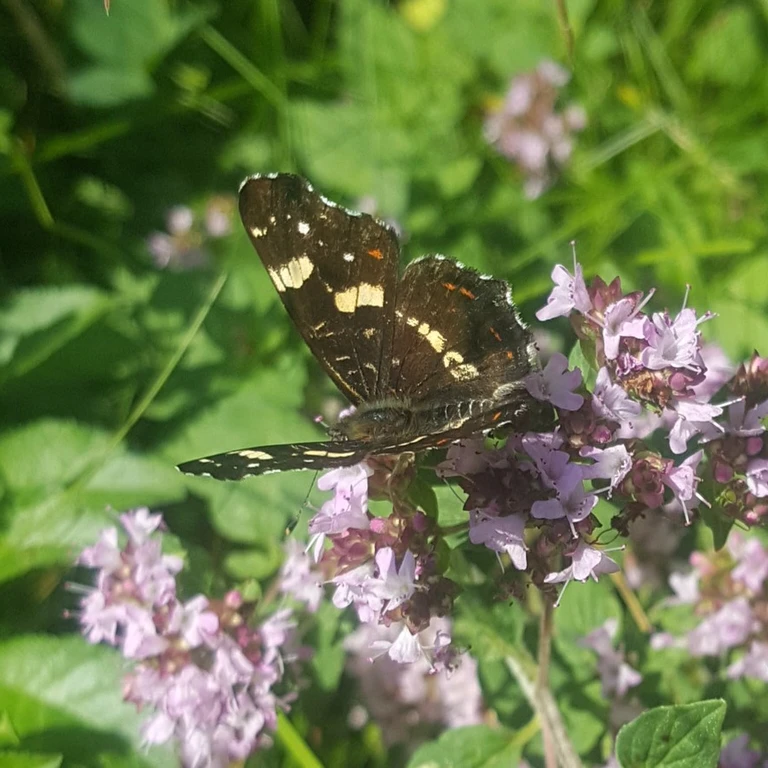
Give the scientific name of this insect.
Araschnia levana
